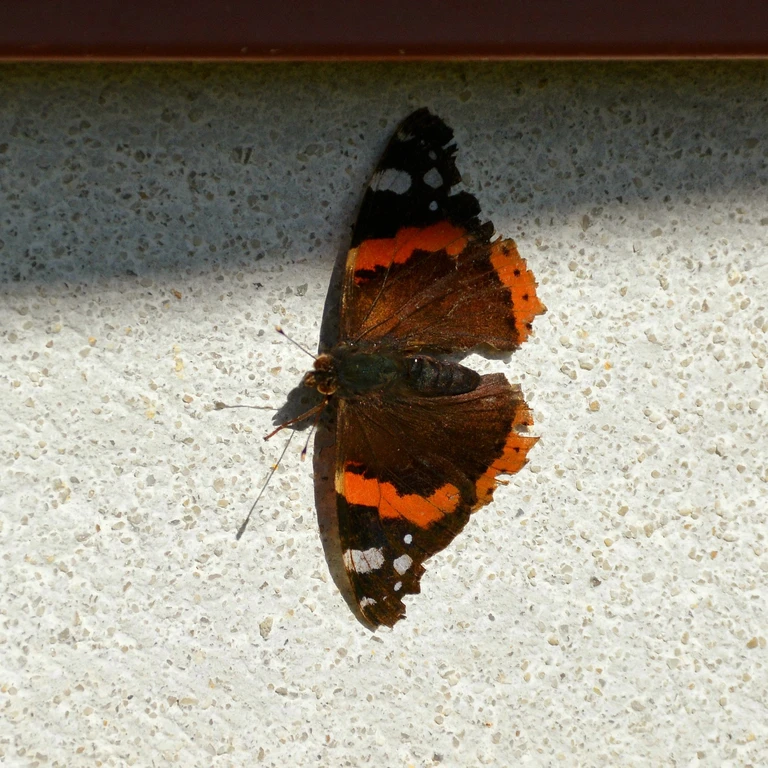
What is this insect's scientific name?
Vanessa atalanta
